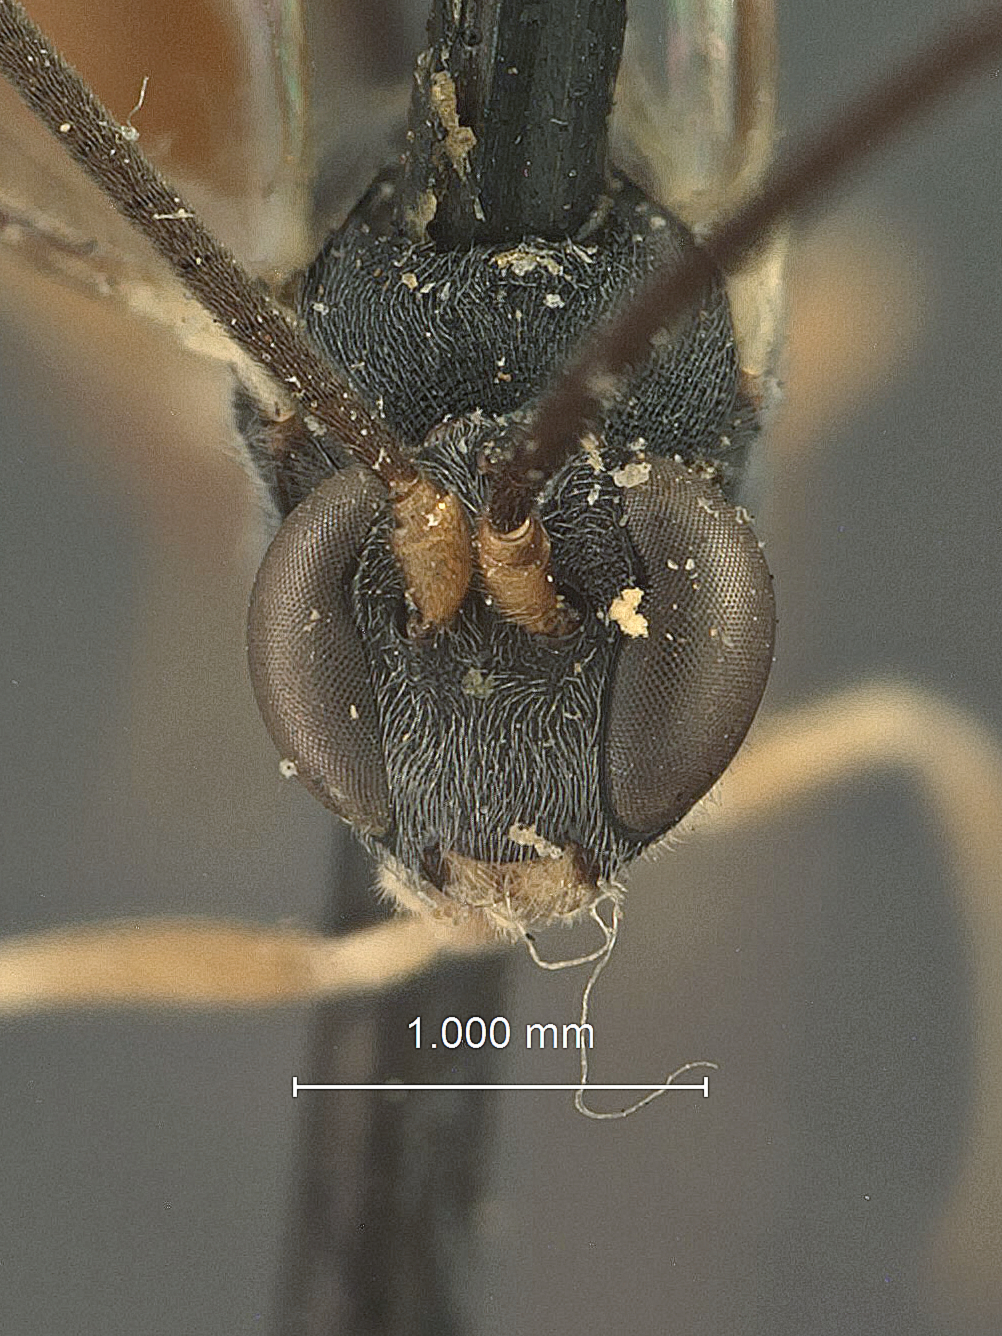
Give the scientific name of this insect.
Amorphota orgyiae
